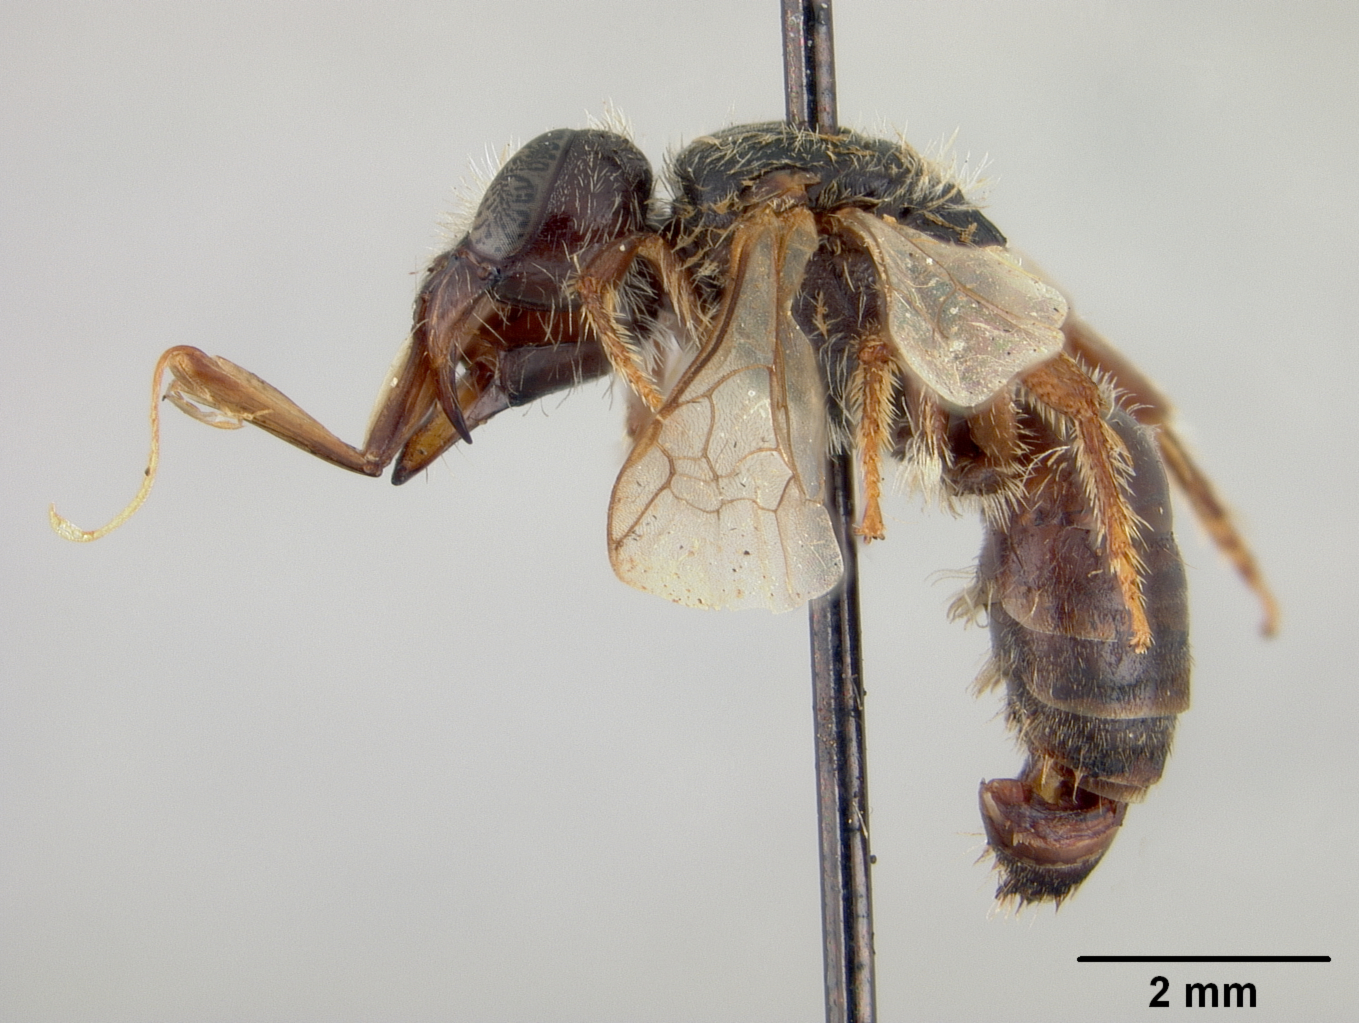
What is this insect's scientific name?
Halictus bowkeri
